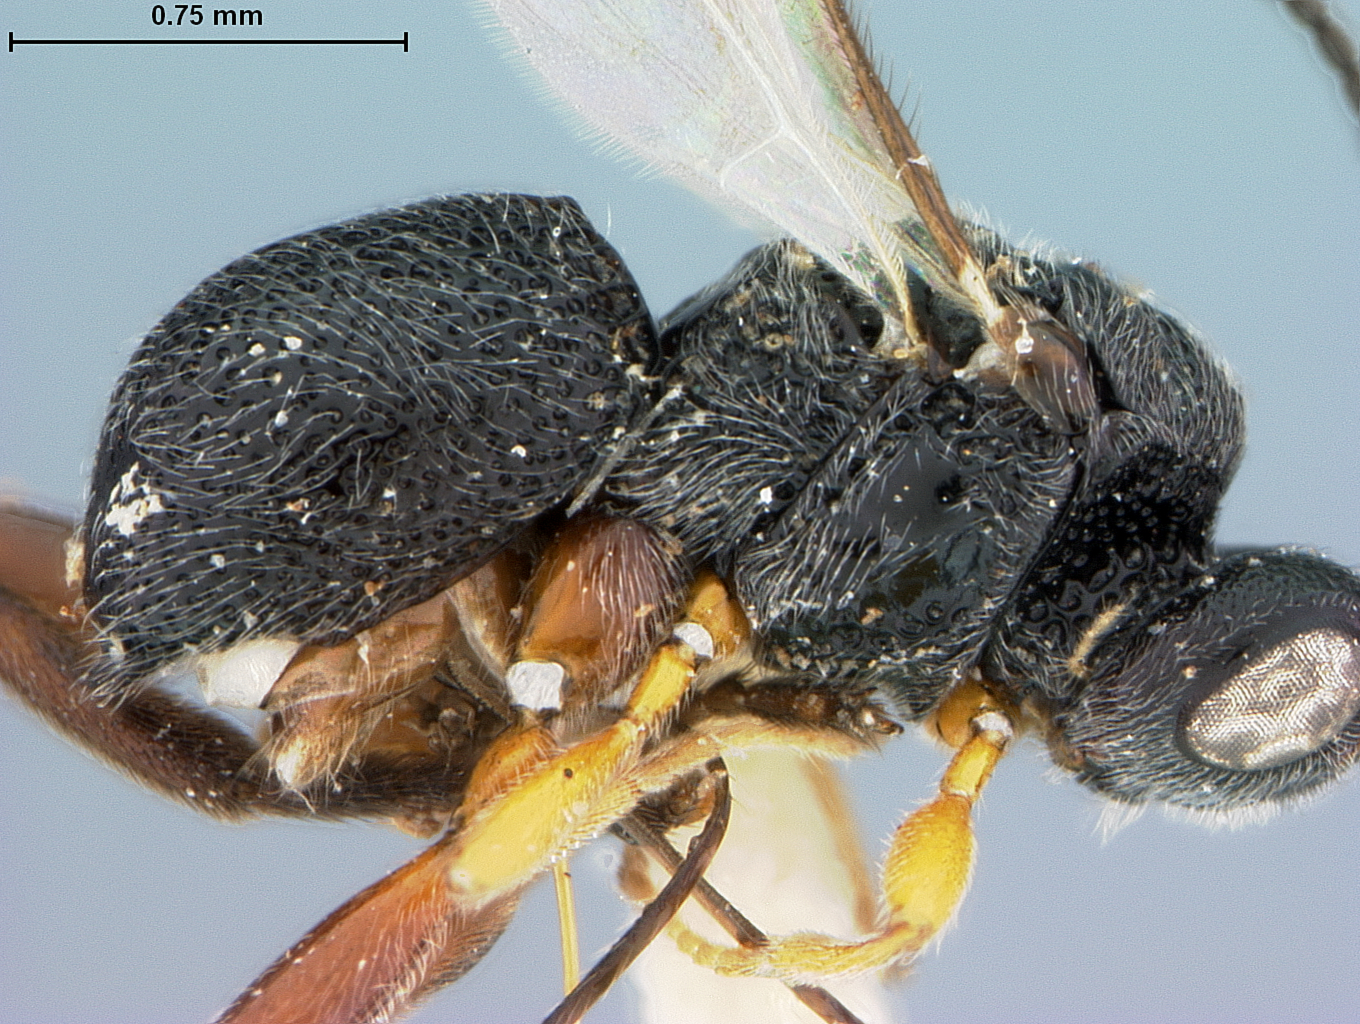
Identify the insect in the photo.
Urosigalphus neoschwarzi
